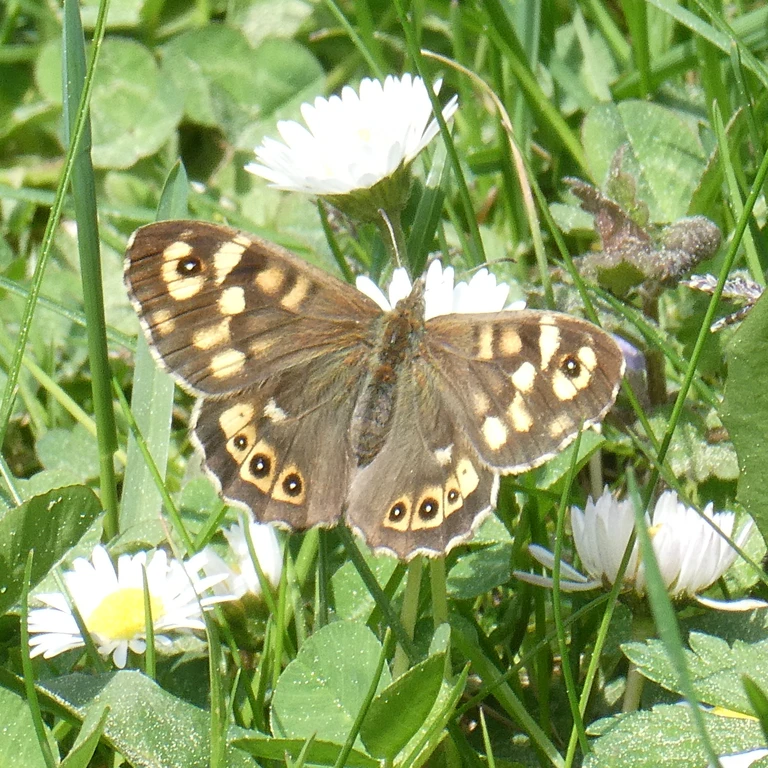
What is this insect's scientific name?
Pararge aegeria
